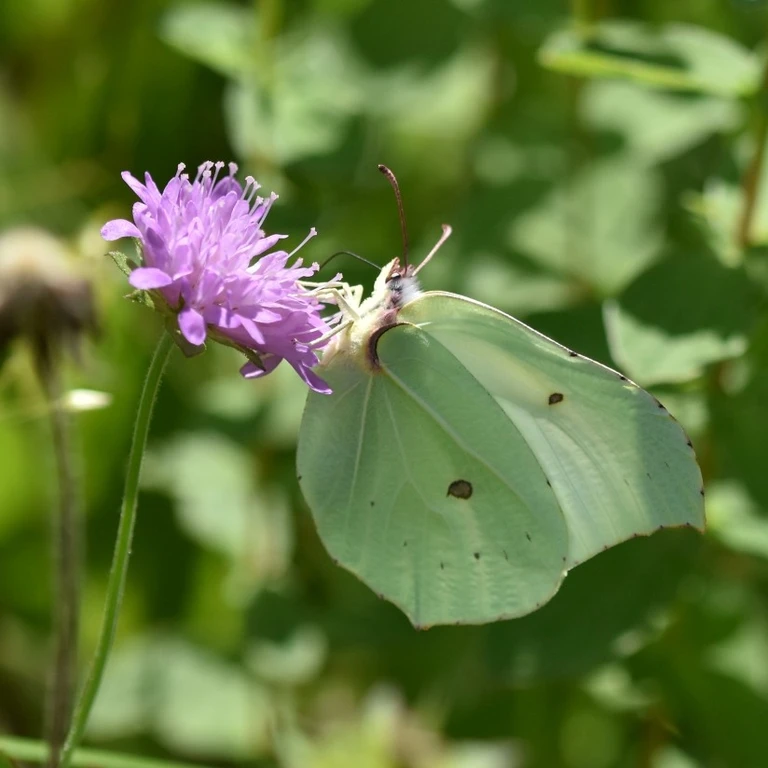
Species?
Gonepteryx rhamni
